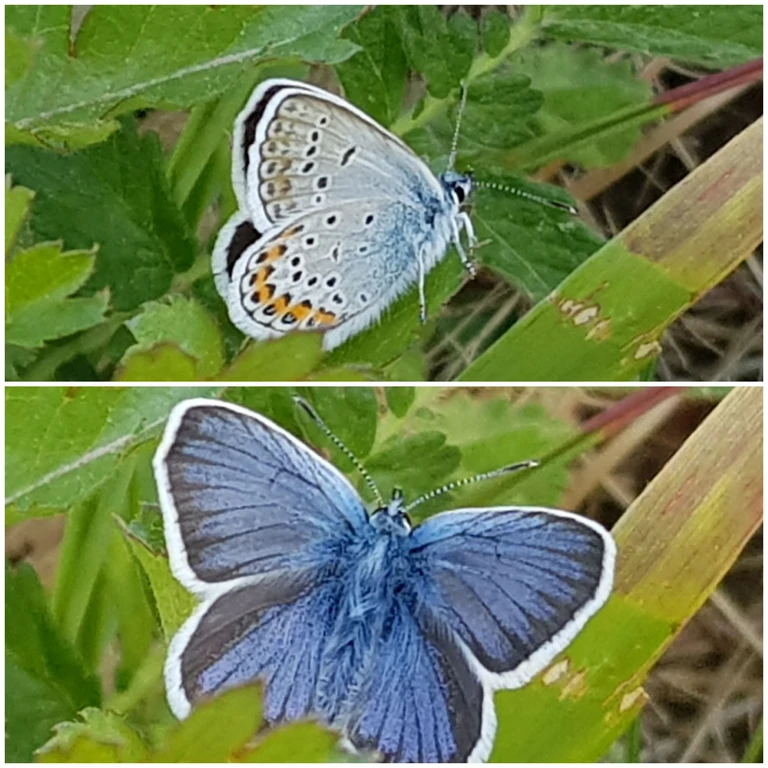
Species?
Plebejus argus
